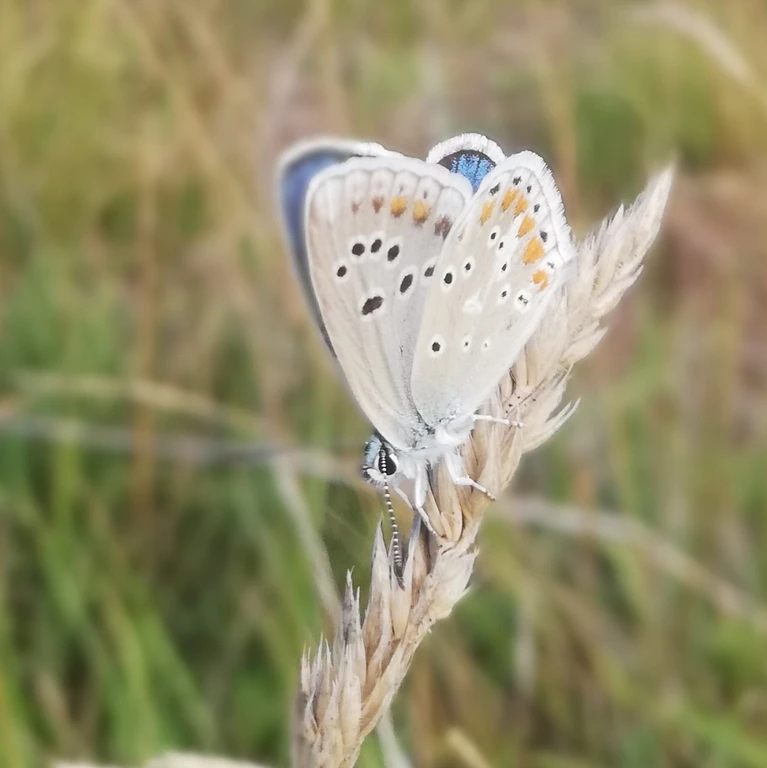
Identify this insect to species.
Polyommatus dorylas
